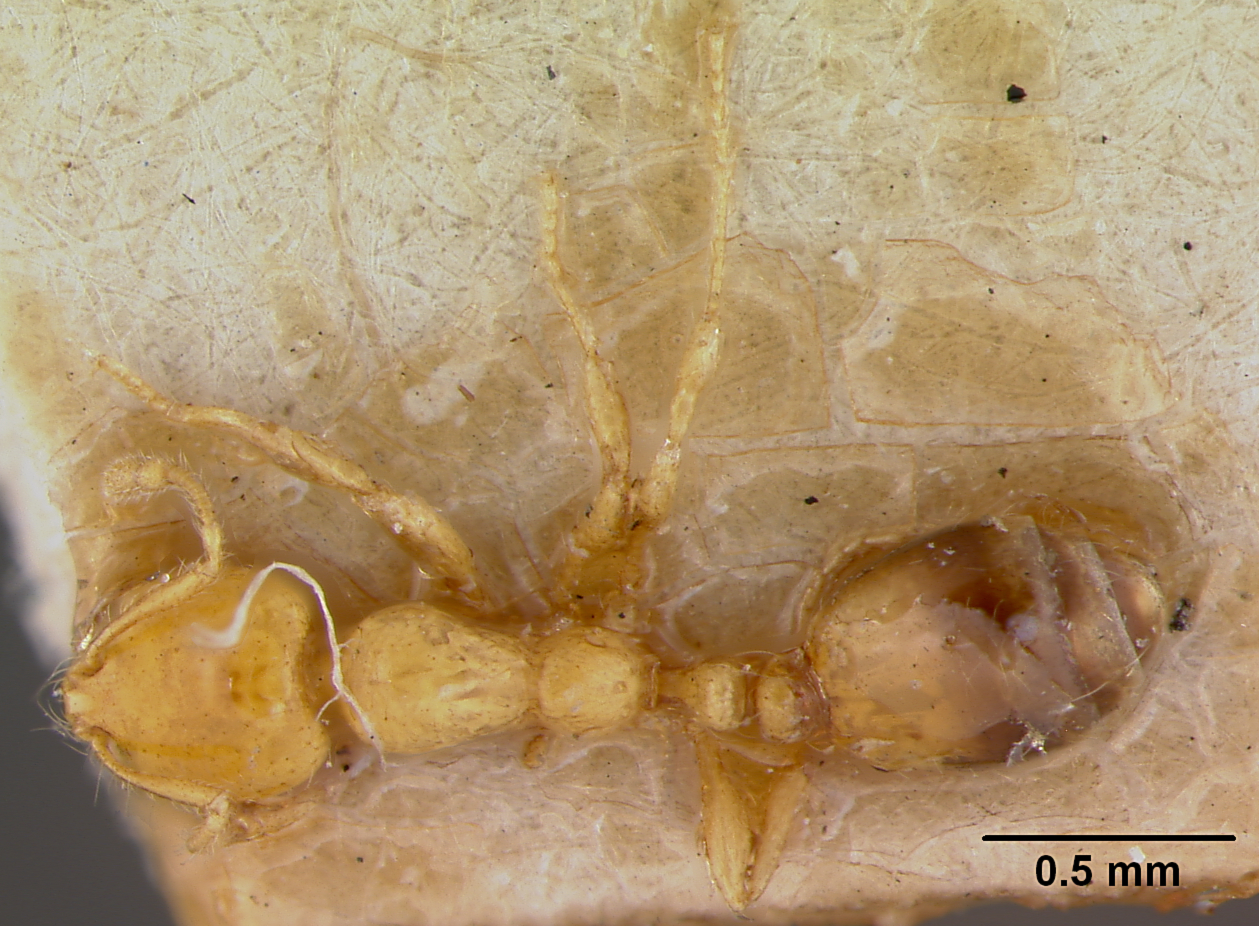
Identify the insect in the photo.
Solenopsis basalis
